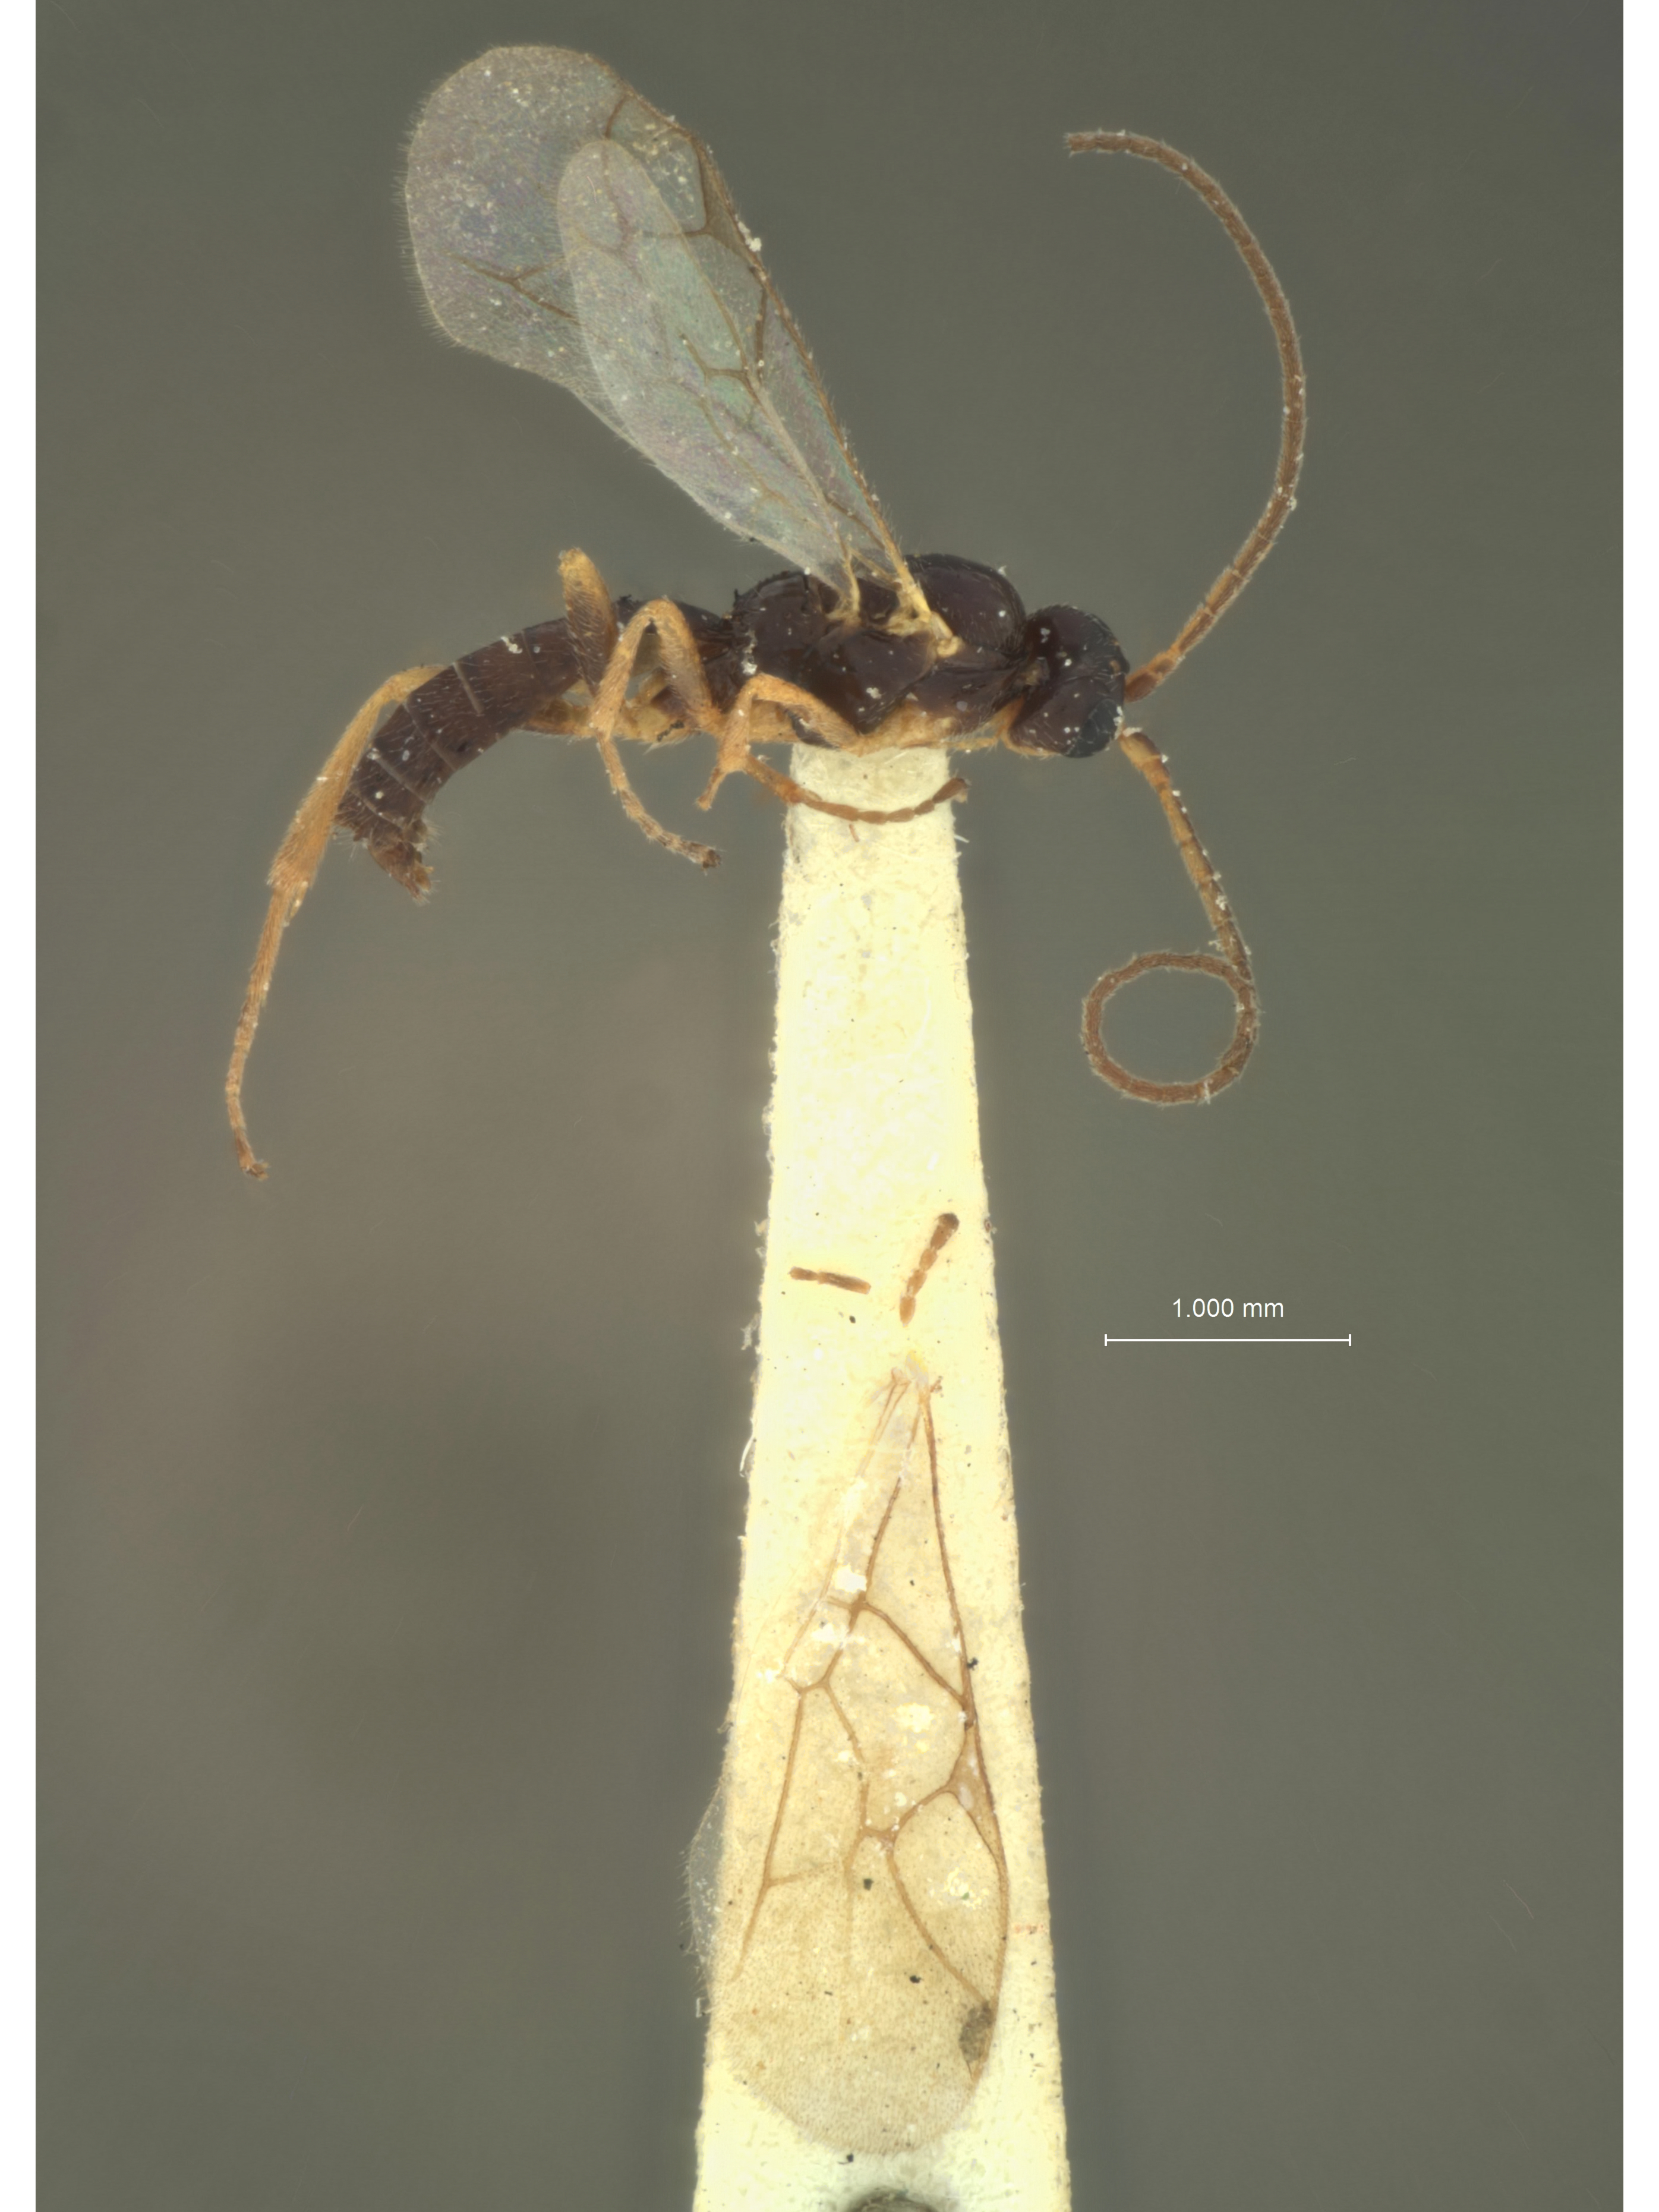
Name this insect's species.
Orthocentrus leucopsis
